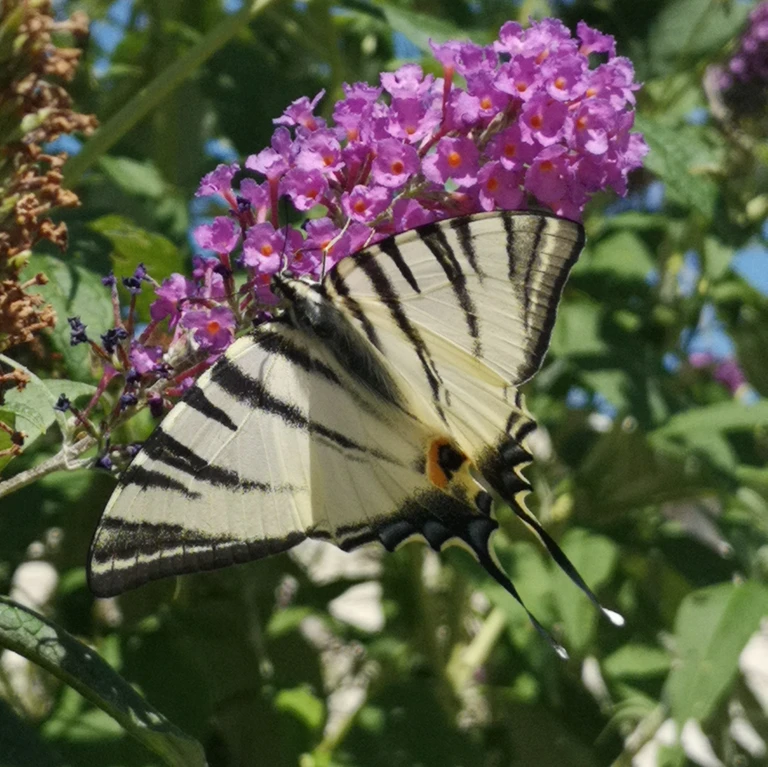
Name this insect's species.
Iphiclides podalirius
